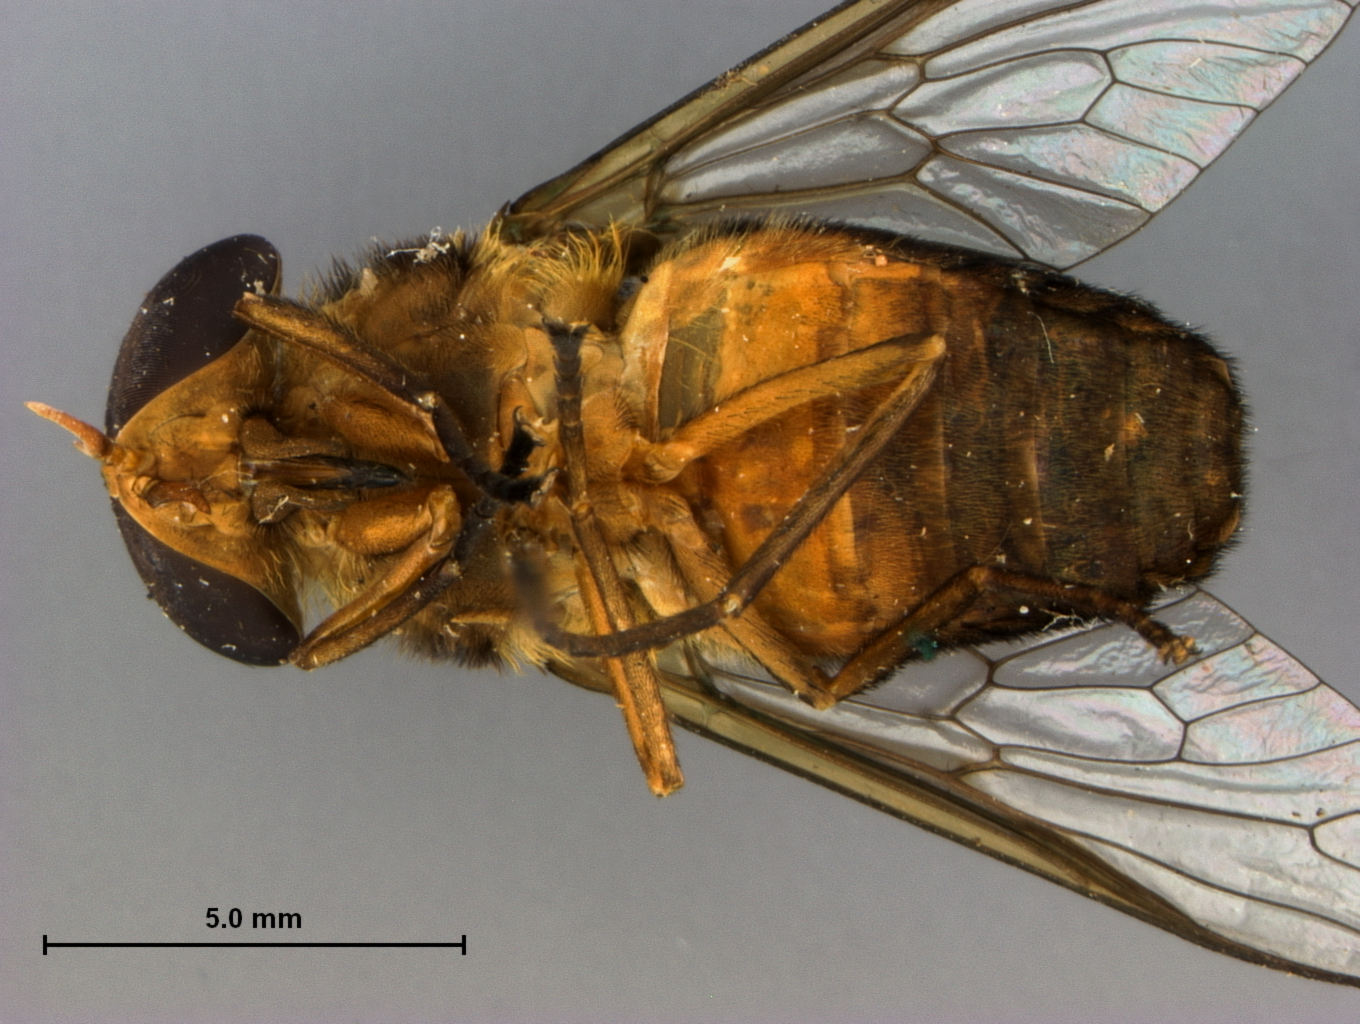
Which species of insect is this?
Cryptotylus stonei
